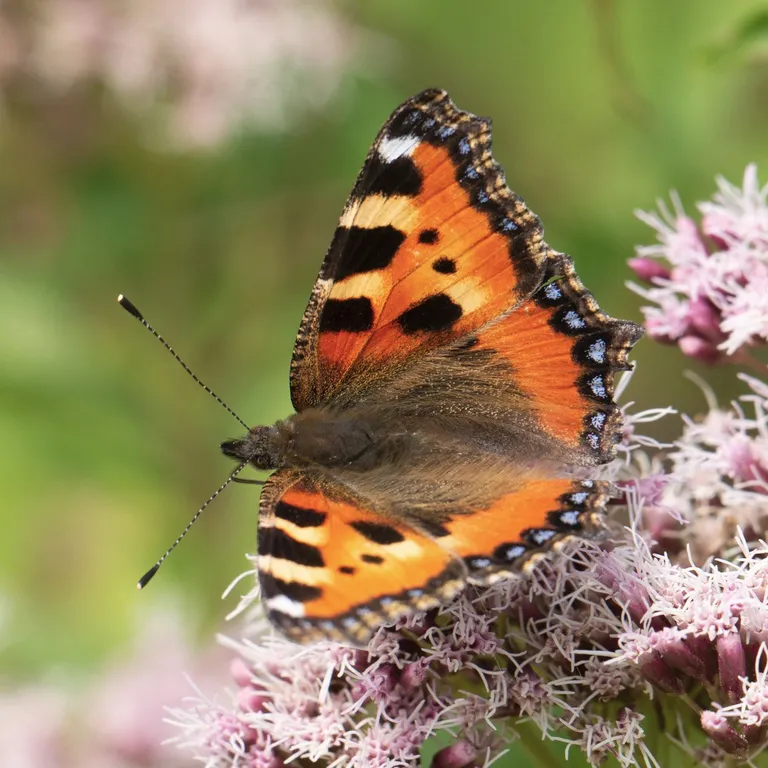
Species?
Aglais urticae
